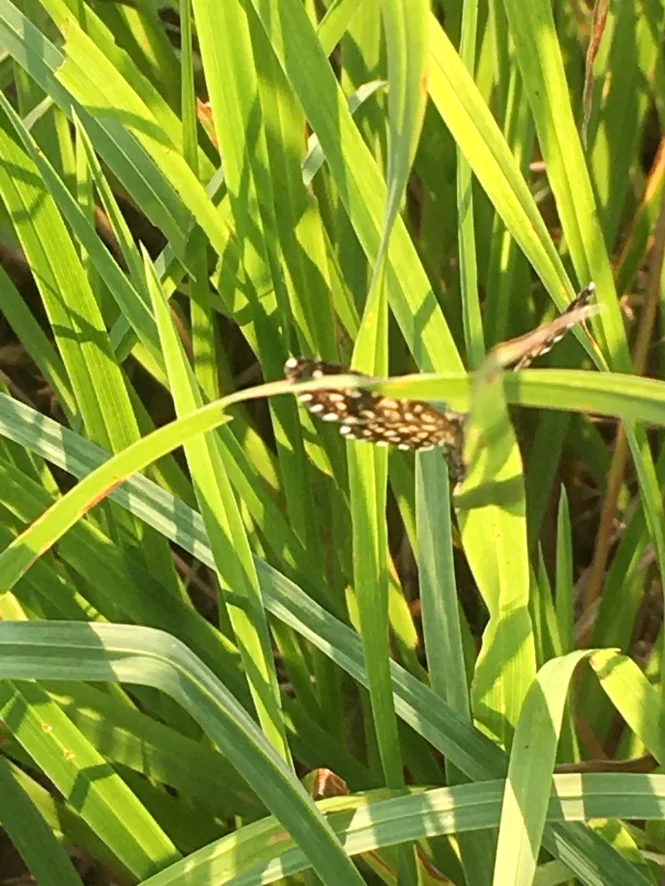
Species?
Chiasmia clathrata
